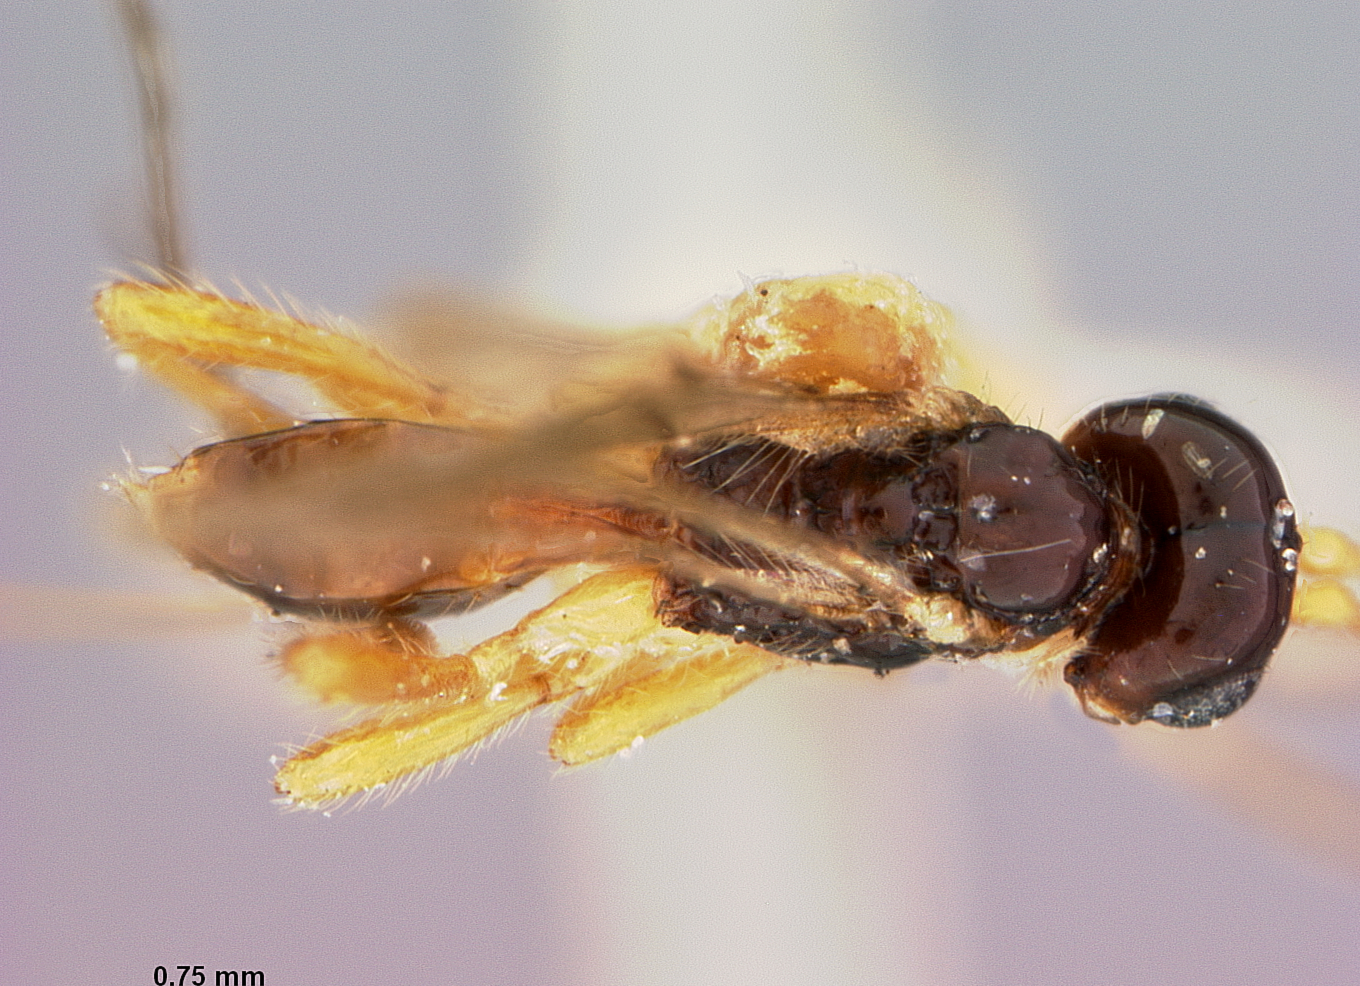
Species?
Phaenocarpa disjuncta
